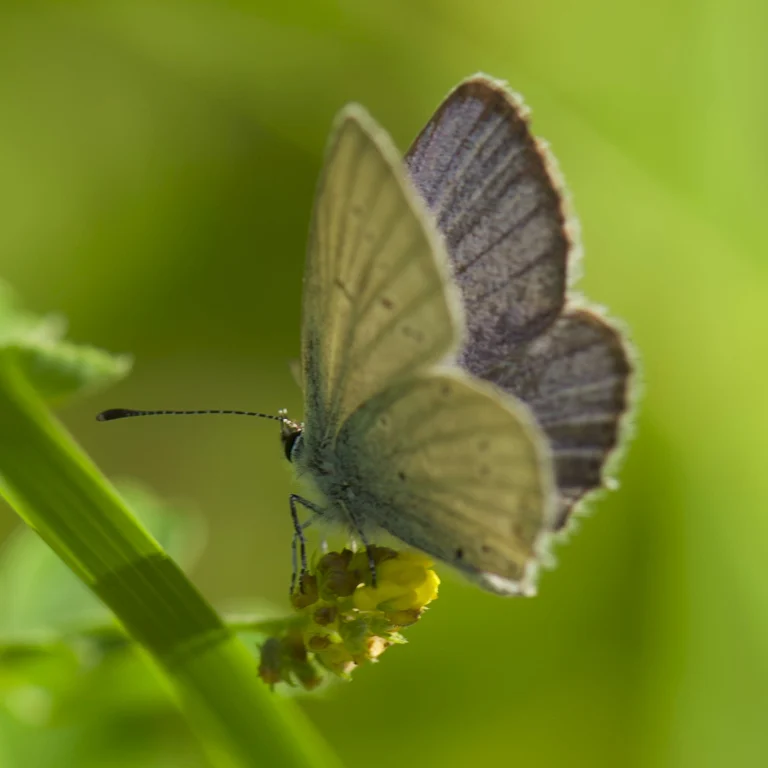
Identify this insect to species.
Cupido decolorata (also Elkalyce decolorata)
